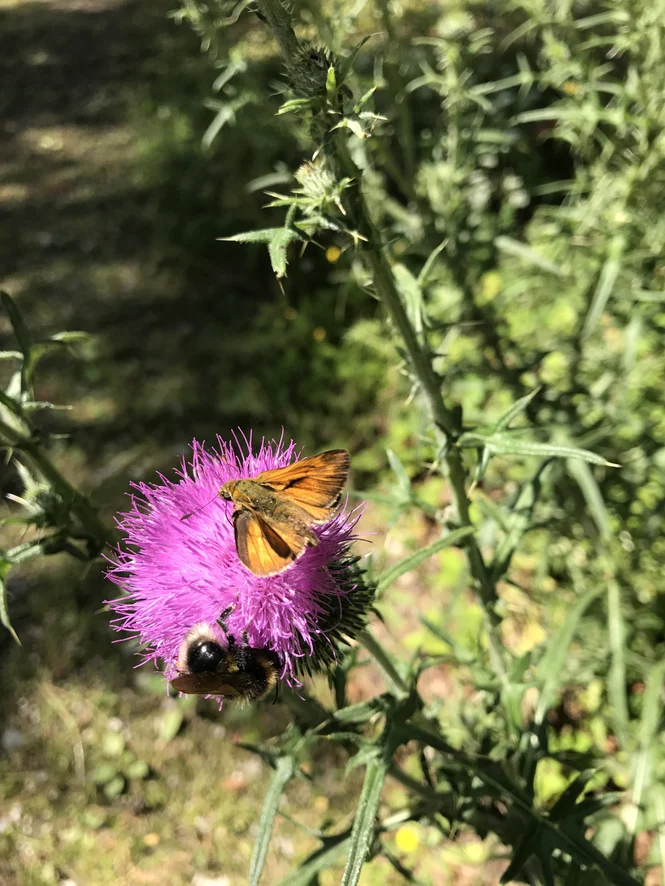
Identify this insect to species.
Ochlodes sylvanus (also Ochlodes venata)
